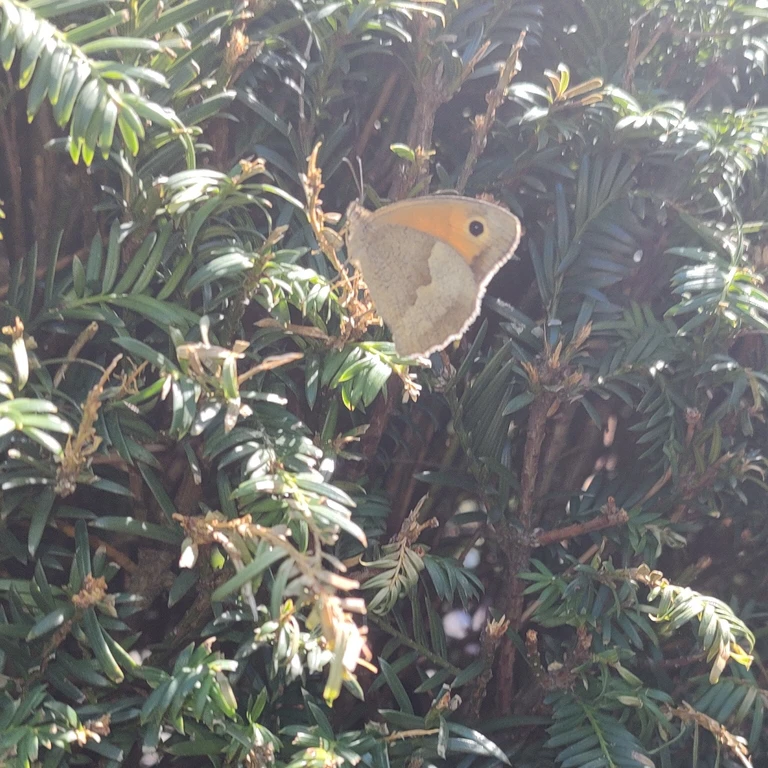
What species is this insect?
Maniola jurtina
